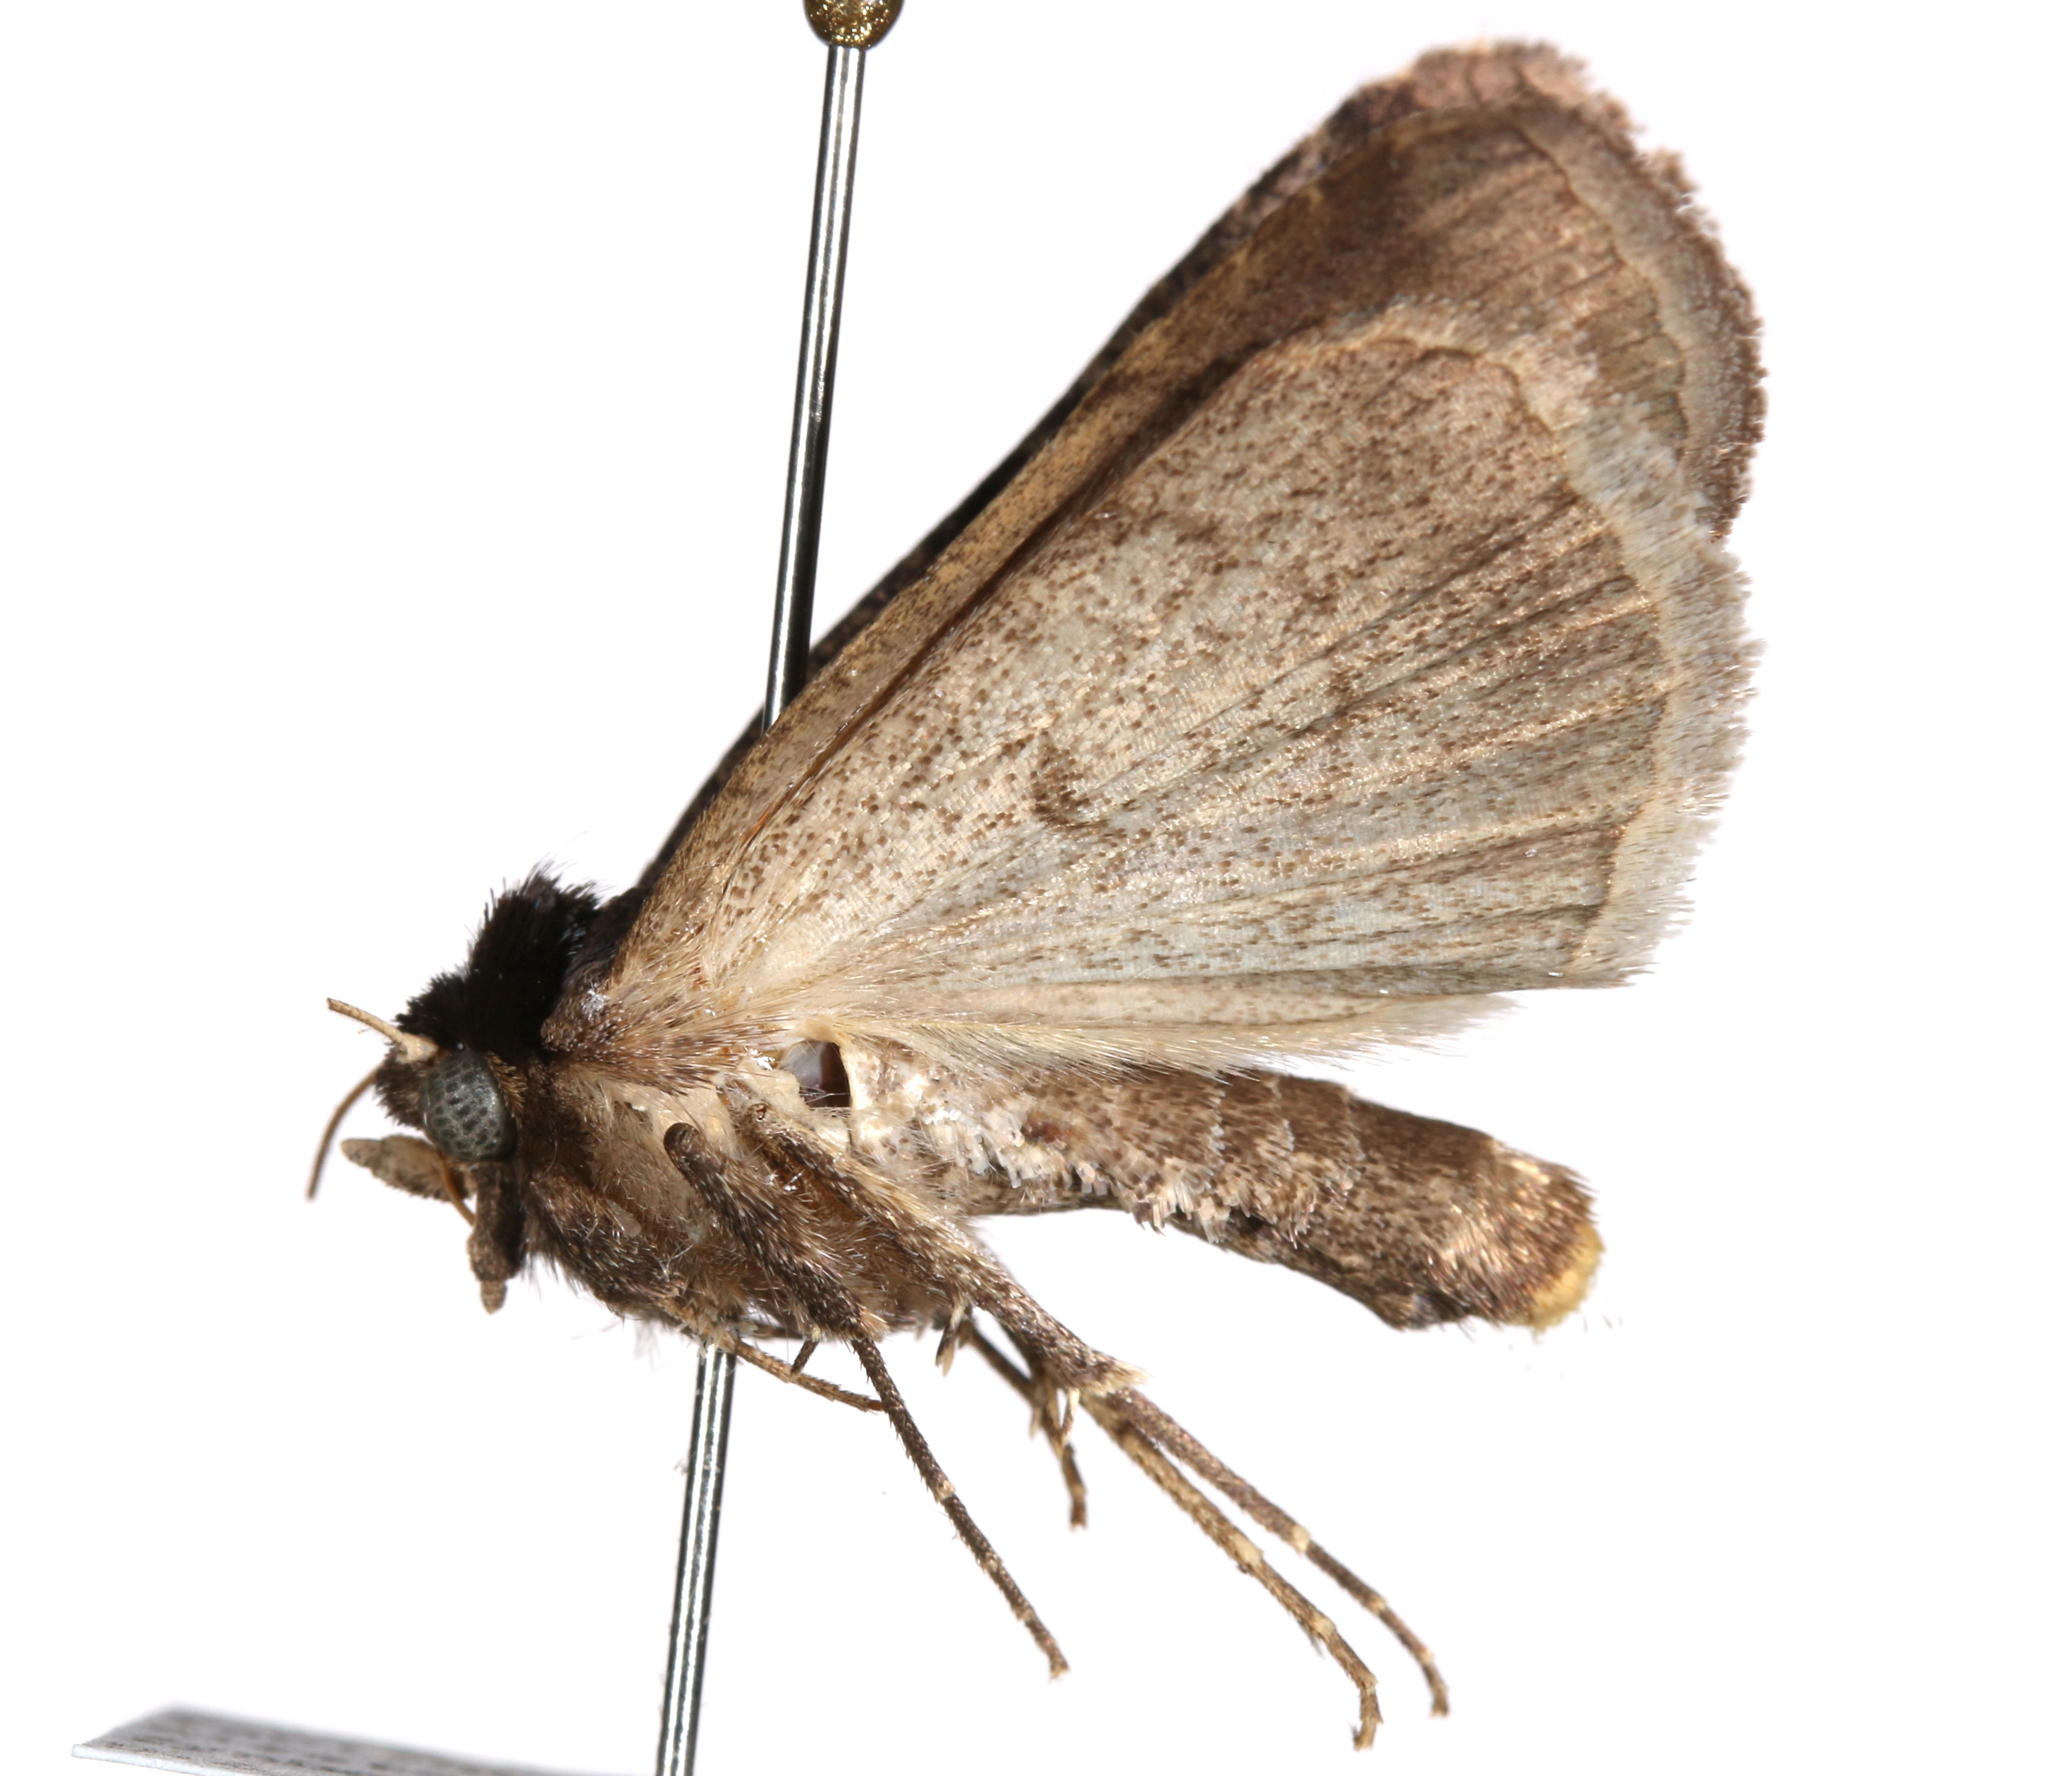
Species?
Asticta salax
